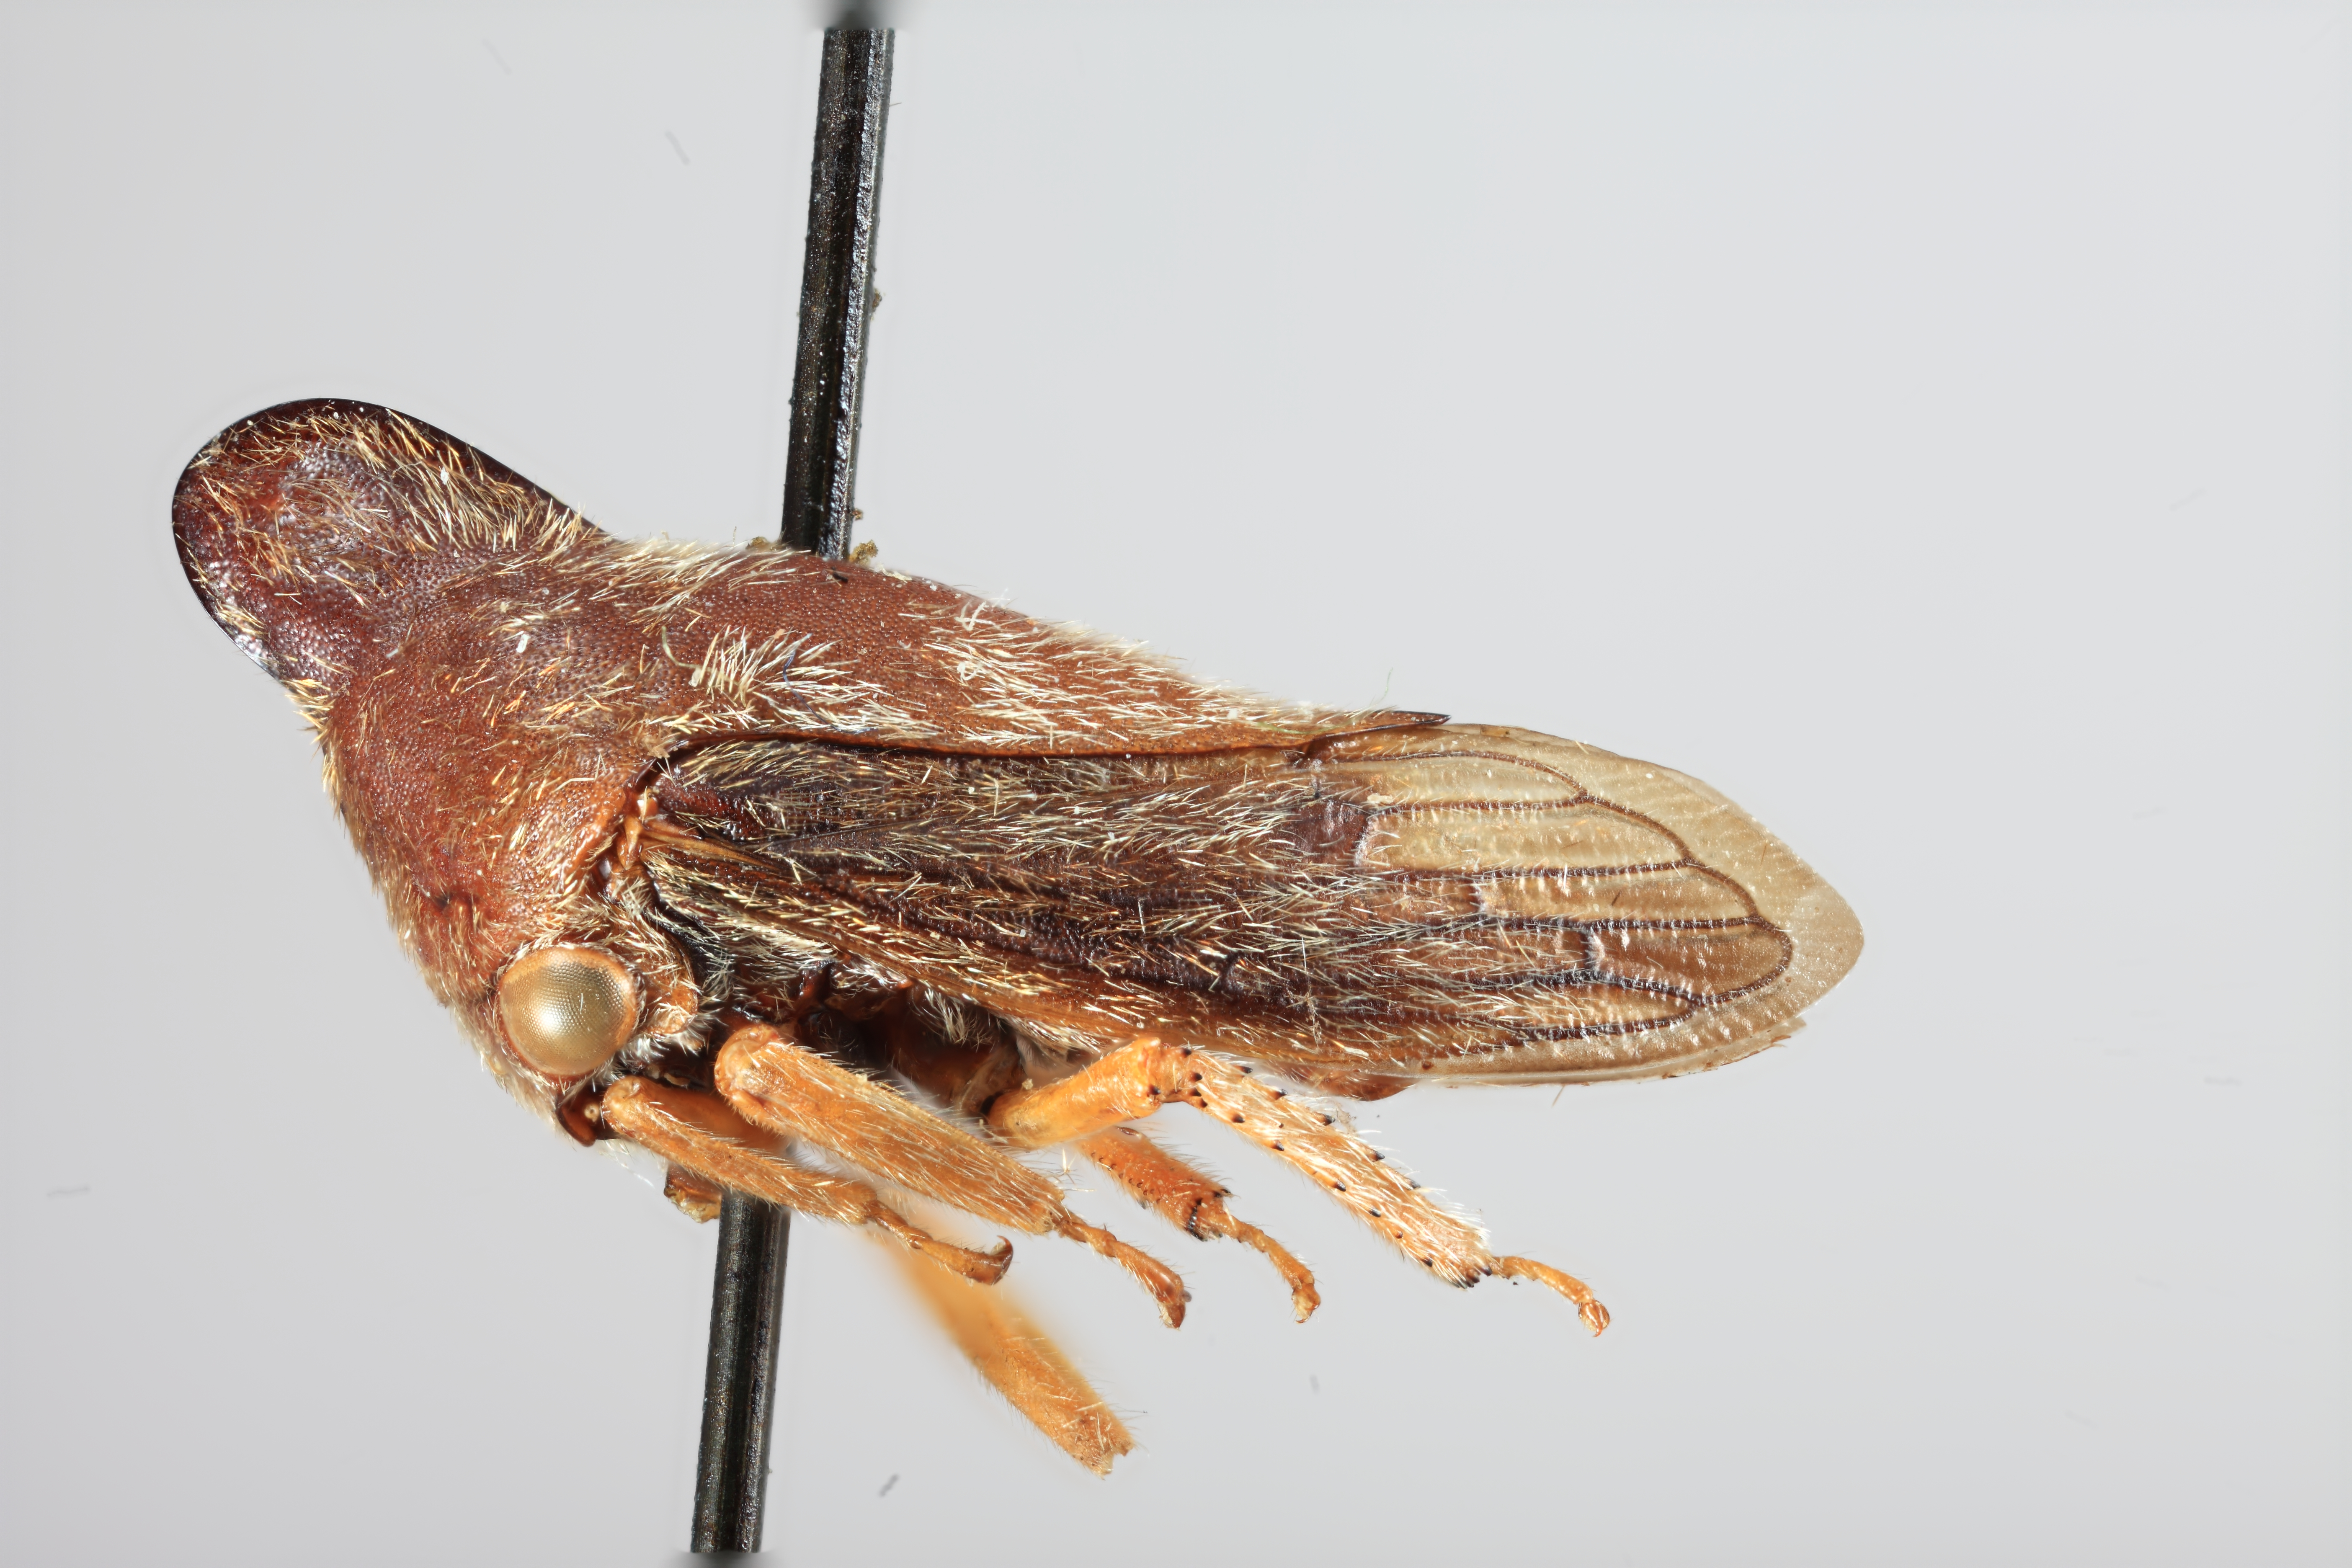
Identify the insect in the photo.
Calloconophora obliqua
